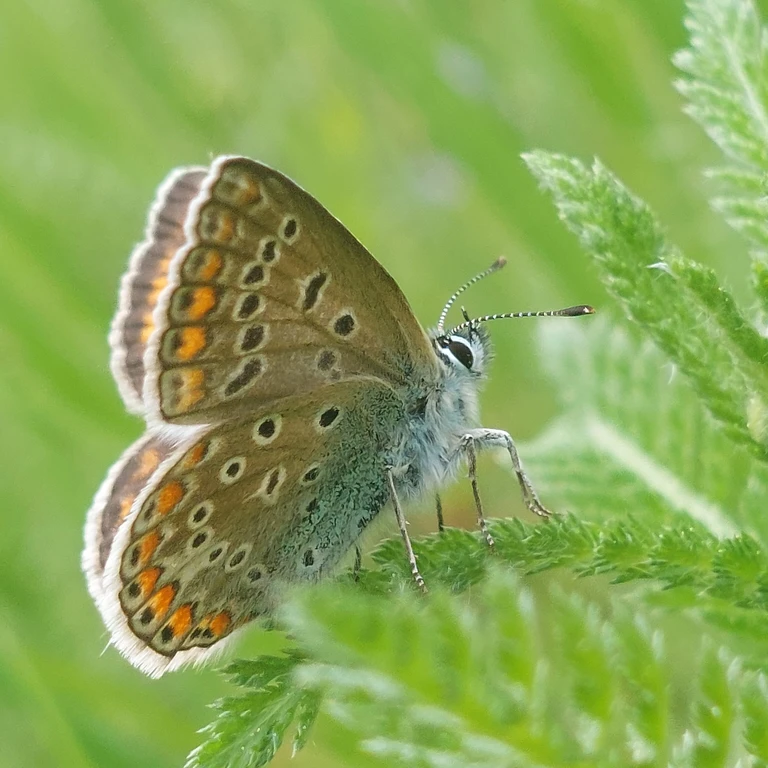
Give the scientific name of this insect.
Polyommatus icarus
